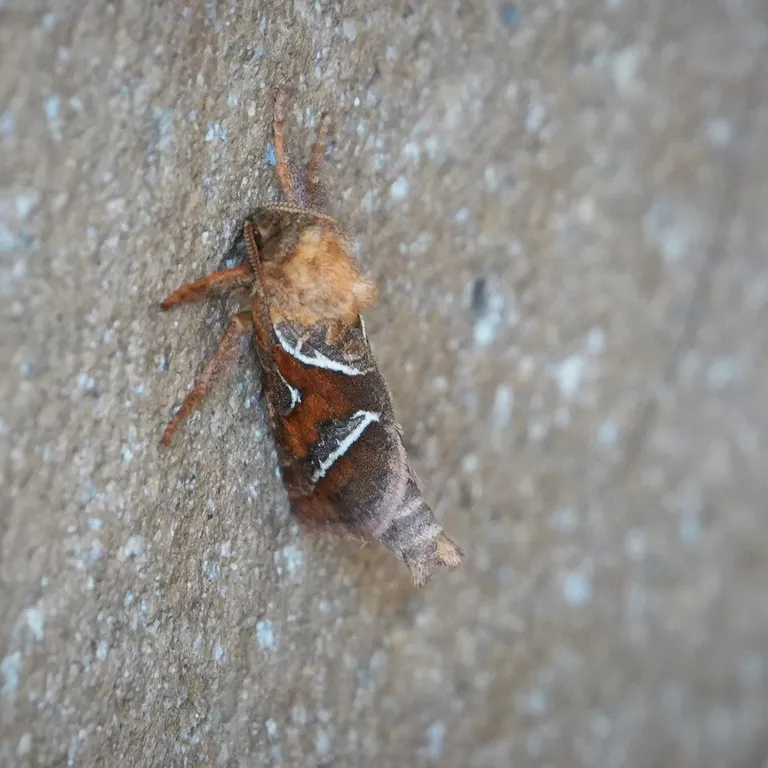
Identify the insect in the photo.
Triodia sylvina
